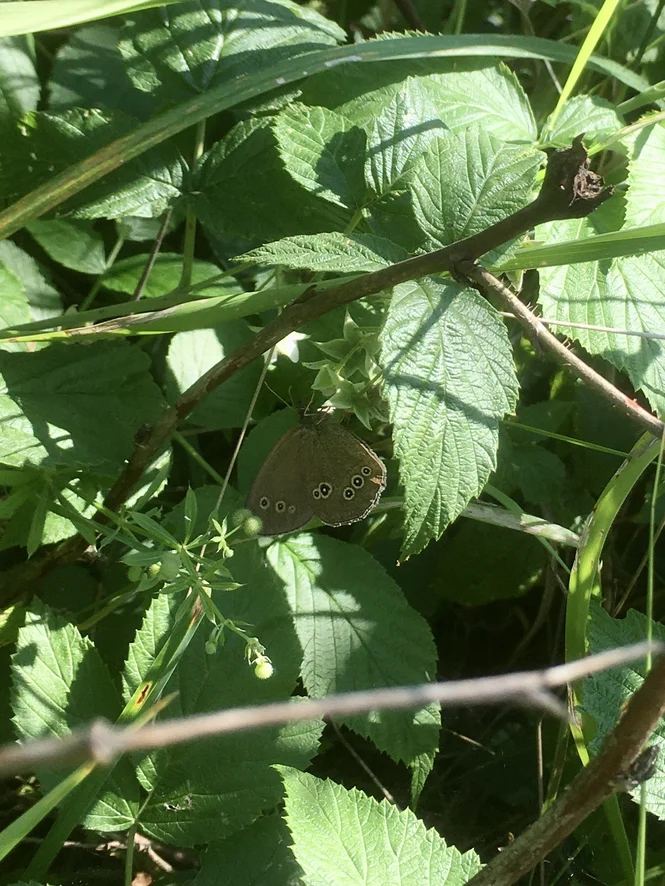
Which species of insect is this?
Aphantopus hyperantus
